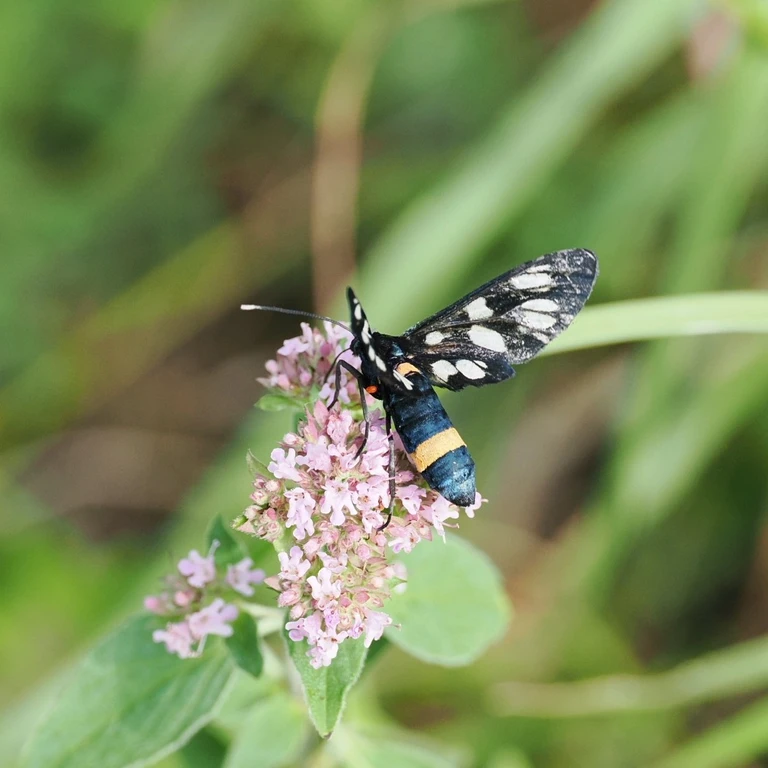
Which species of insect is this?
Amata phegea
